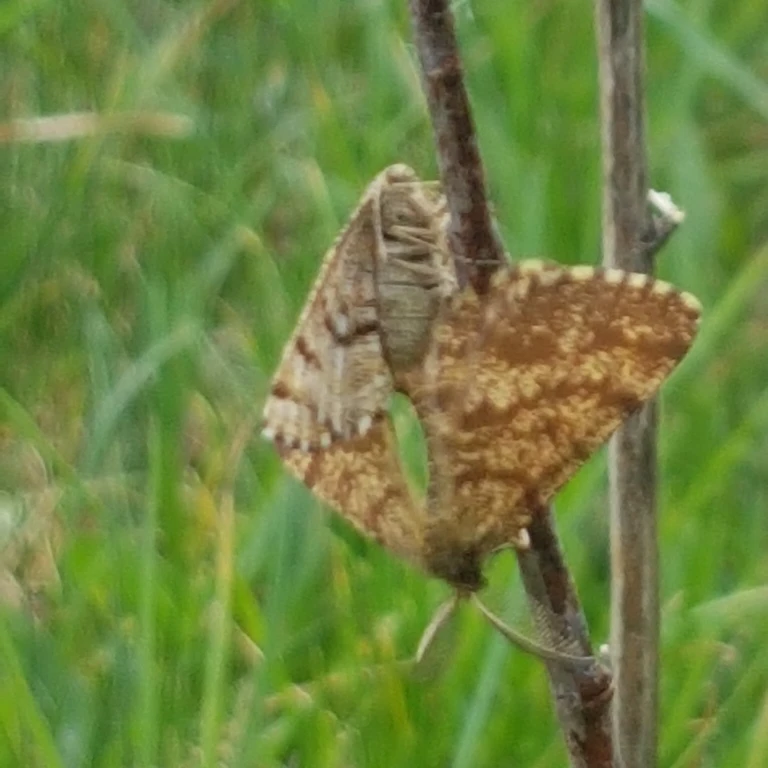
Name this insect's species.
Ematurga atomaria
